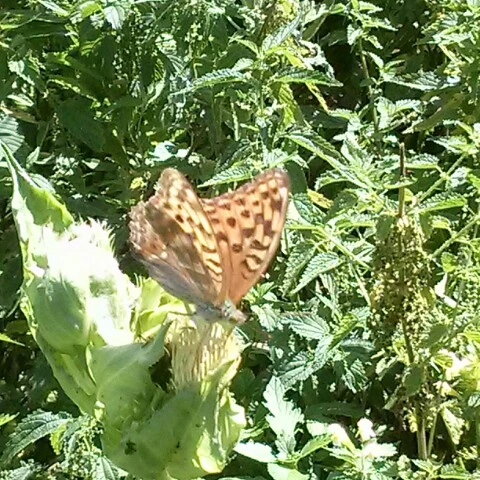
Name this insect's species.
Argynnis paphia
